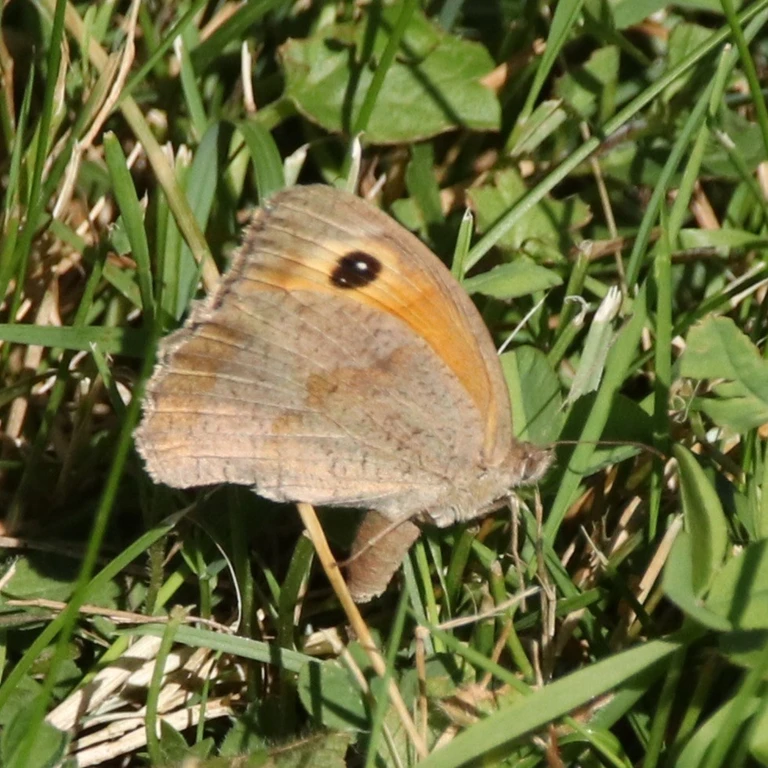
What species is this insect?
Maniola jurtina
